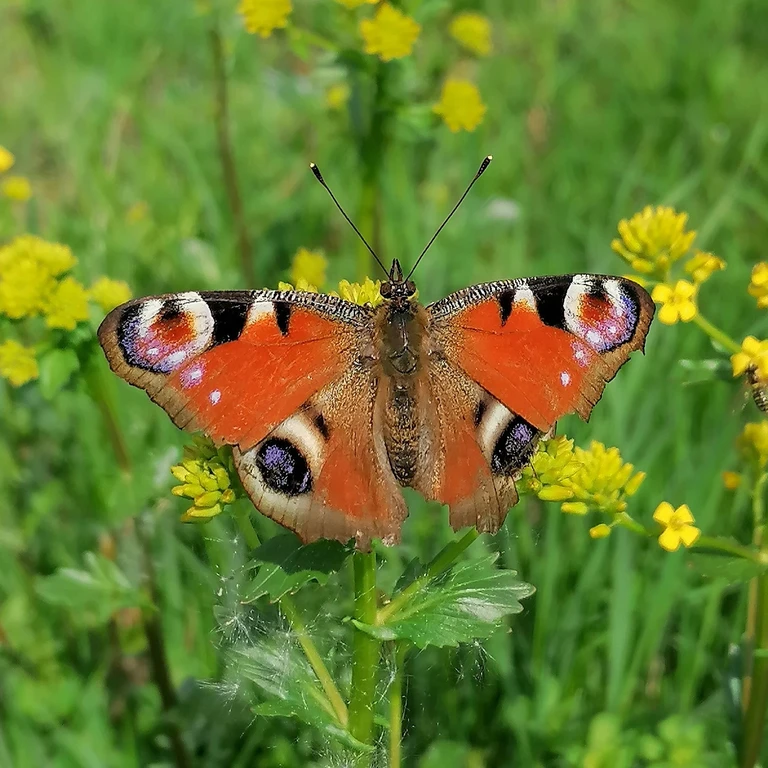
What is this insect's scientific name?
Aglais io
